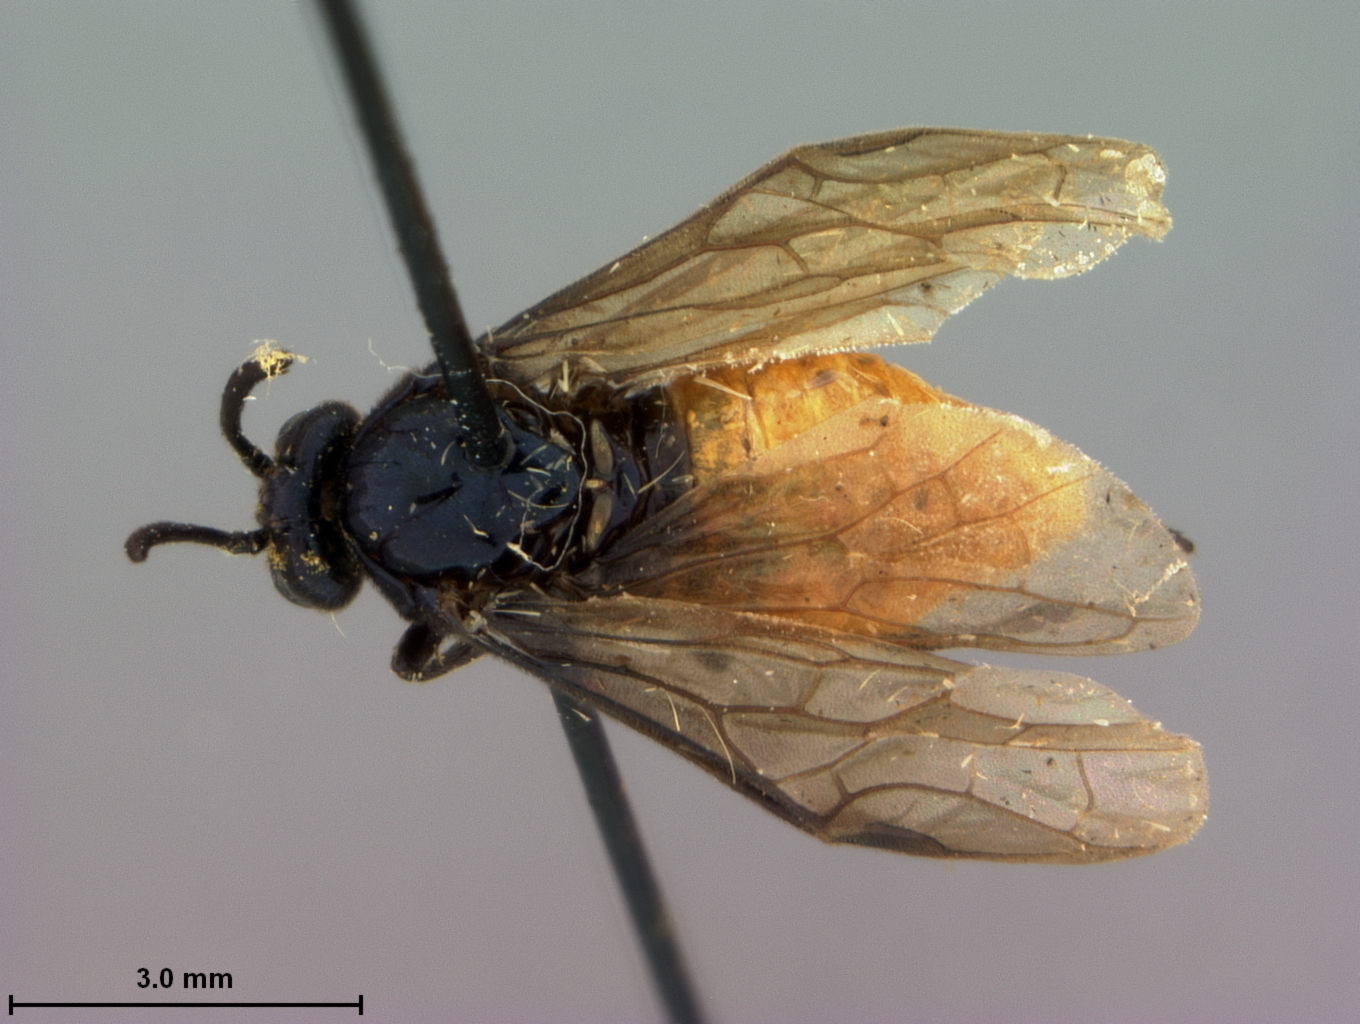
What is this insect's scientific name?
Arge paganiformis
